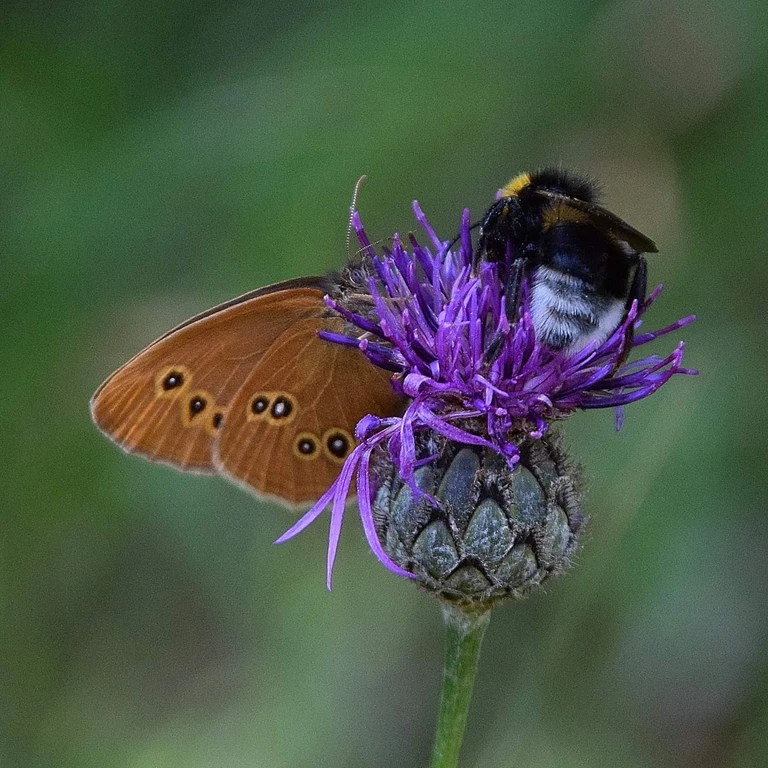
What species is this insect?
Aphantopus hyperantus
